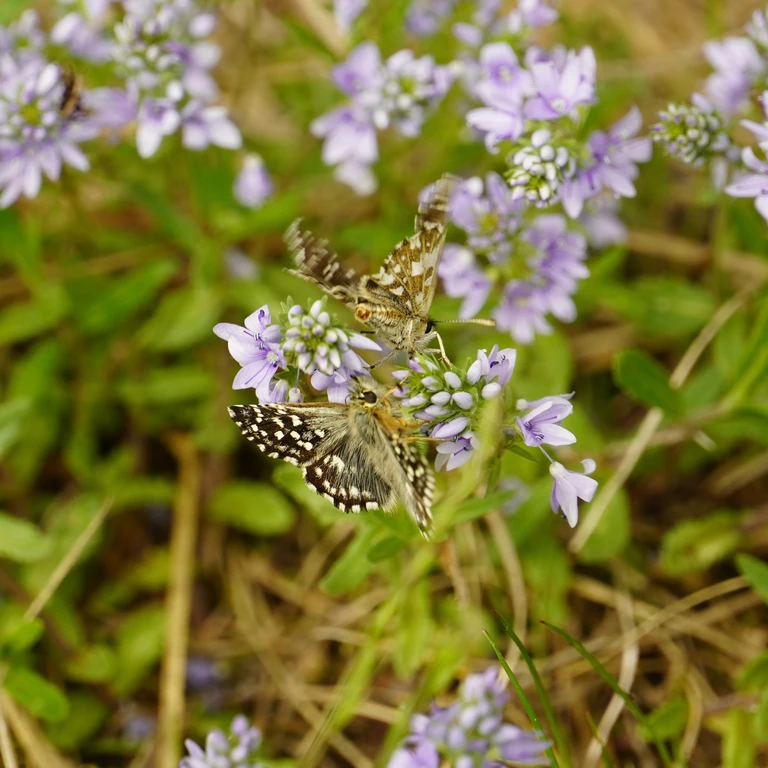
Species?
Pyrgus malvae
